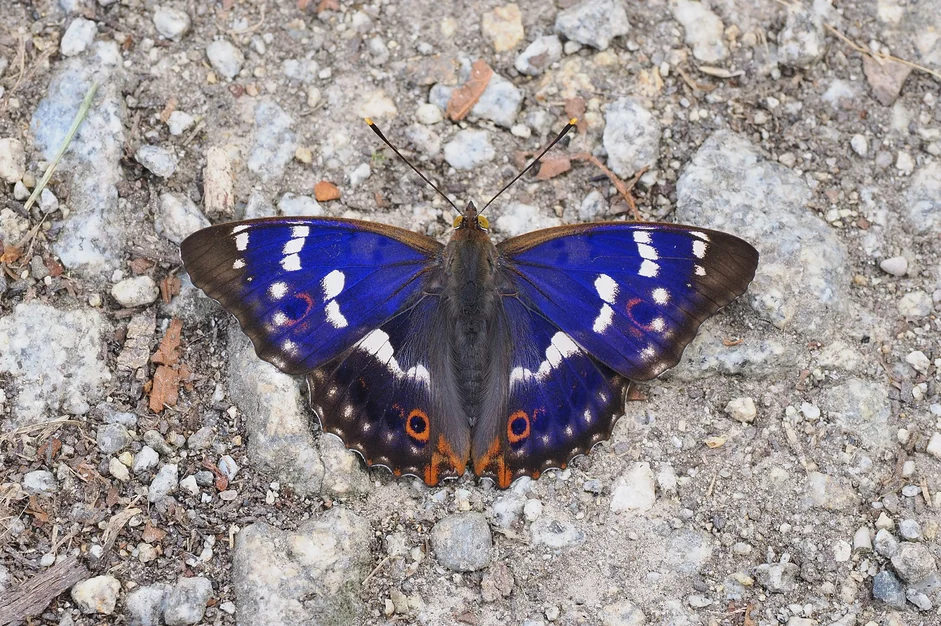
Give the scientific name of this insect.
Apatura ilia
